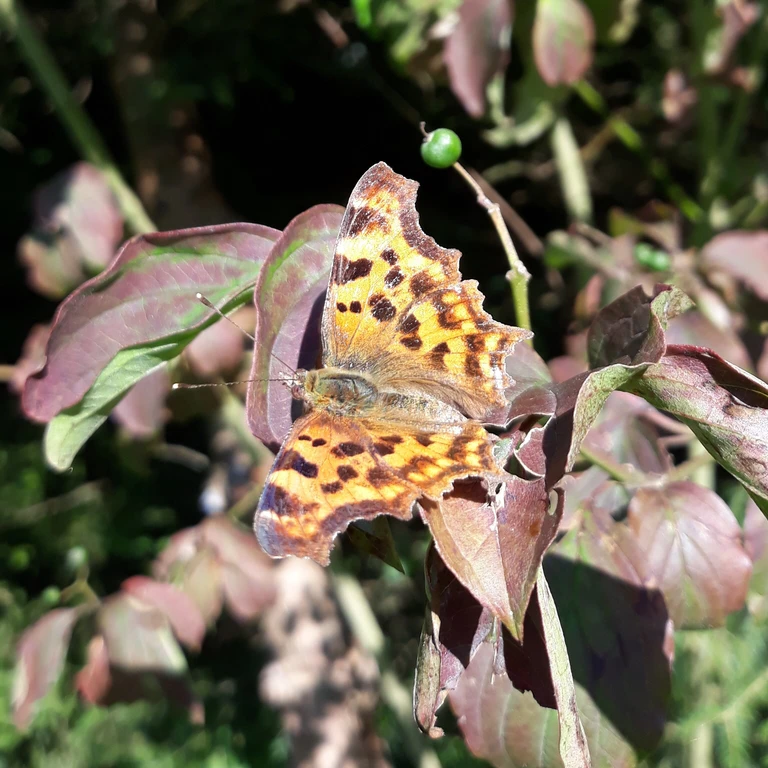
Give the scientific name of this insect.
Polygonia c-album
